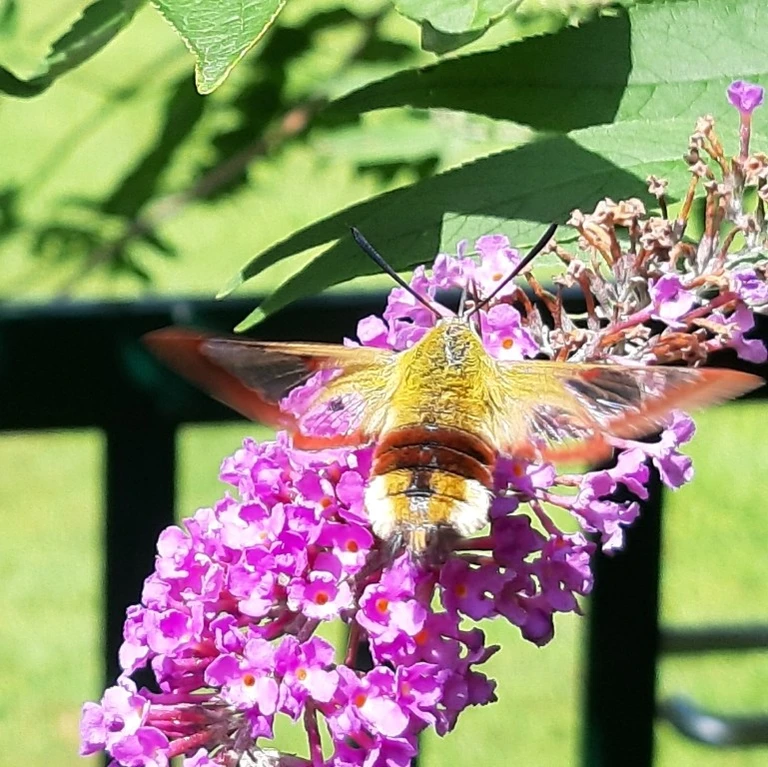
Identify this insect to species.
Hemaris fuciformis
